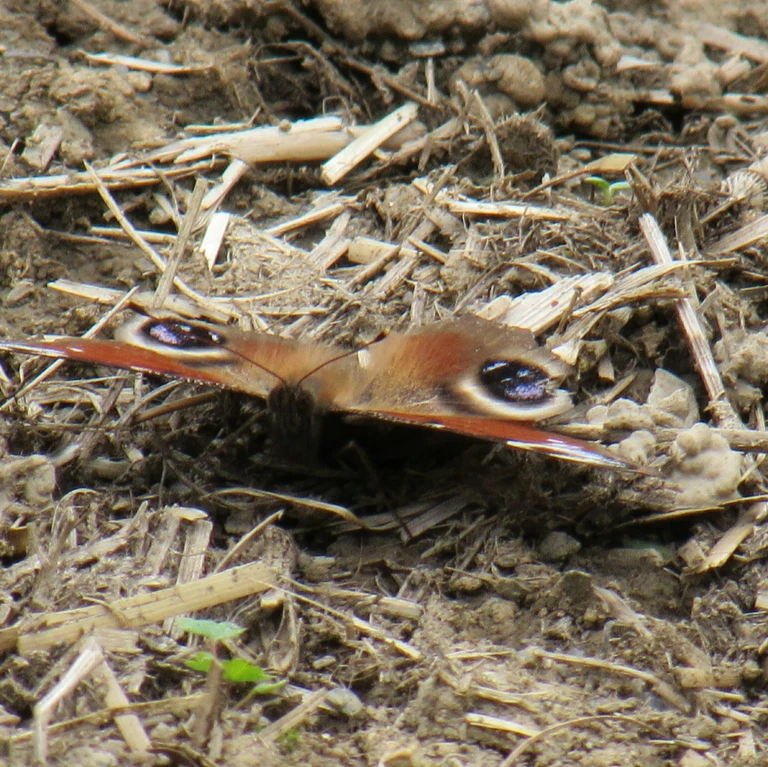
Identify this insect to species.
Aglais io
